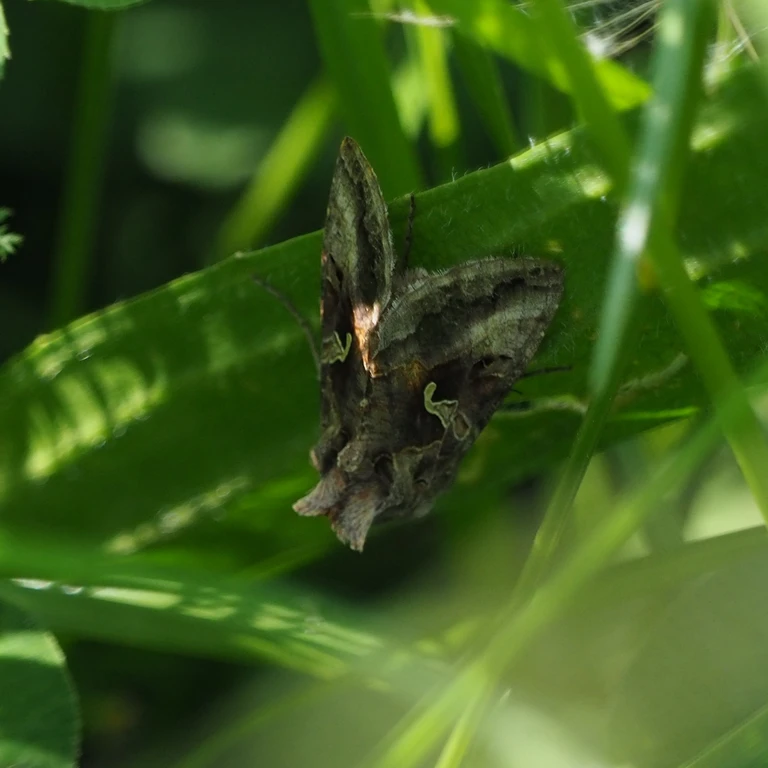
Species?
Autographa gamma
